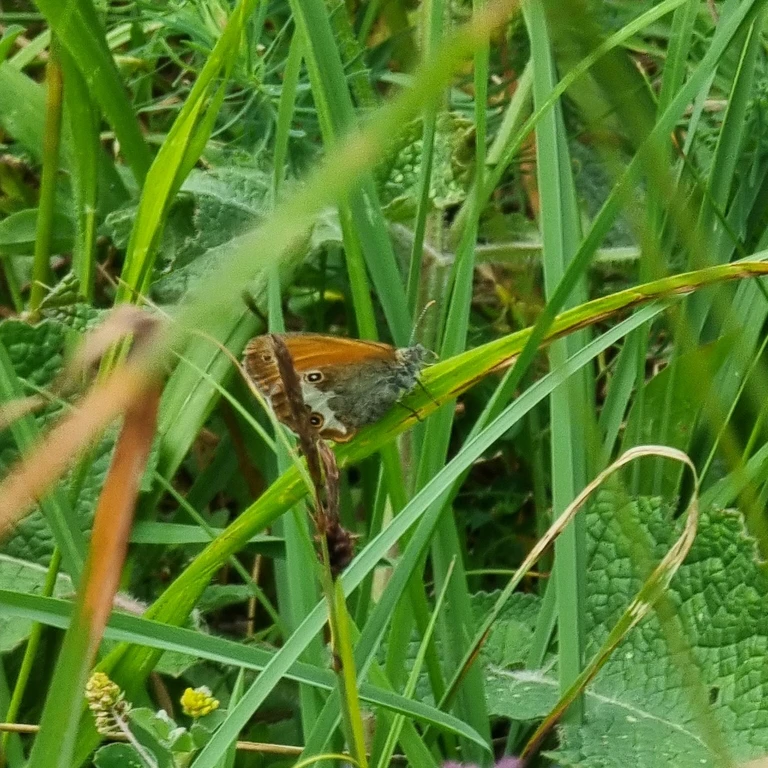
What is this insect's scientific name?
Coenonympha arcania
